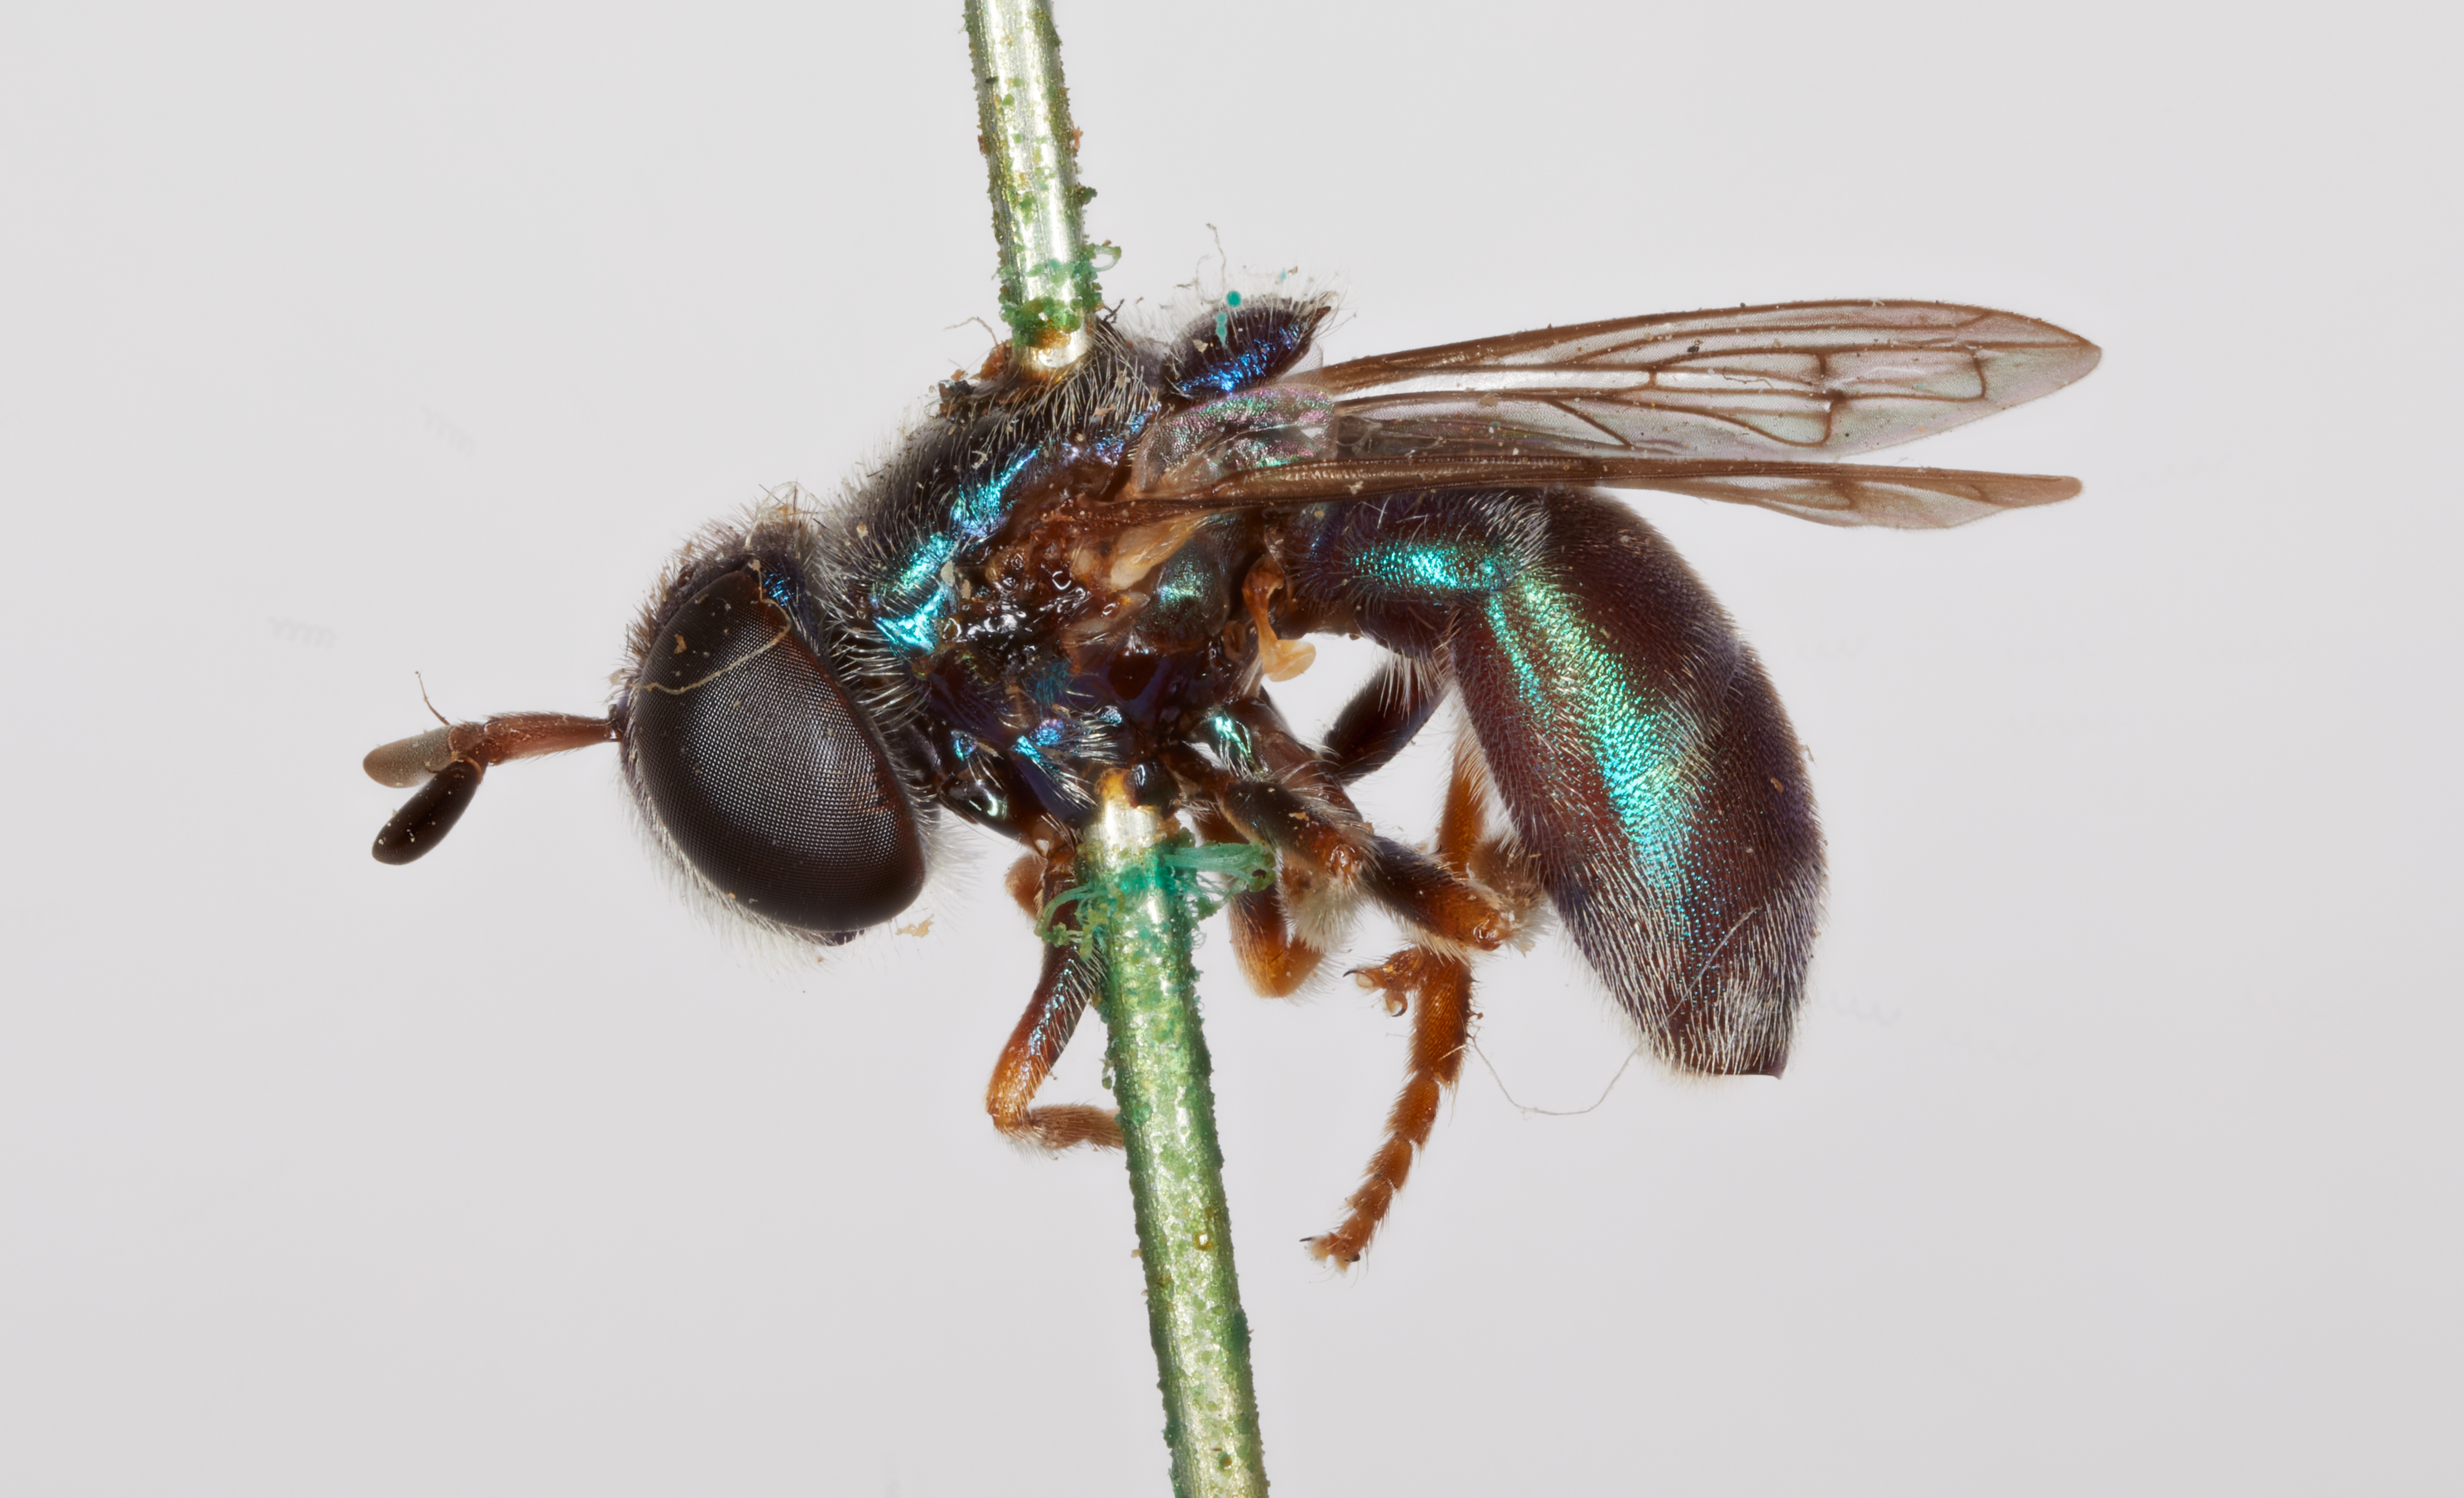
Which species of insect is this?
Microdon scitulus
